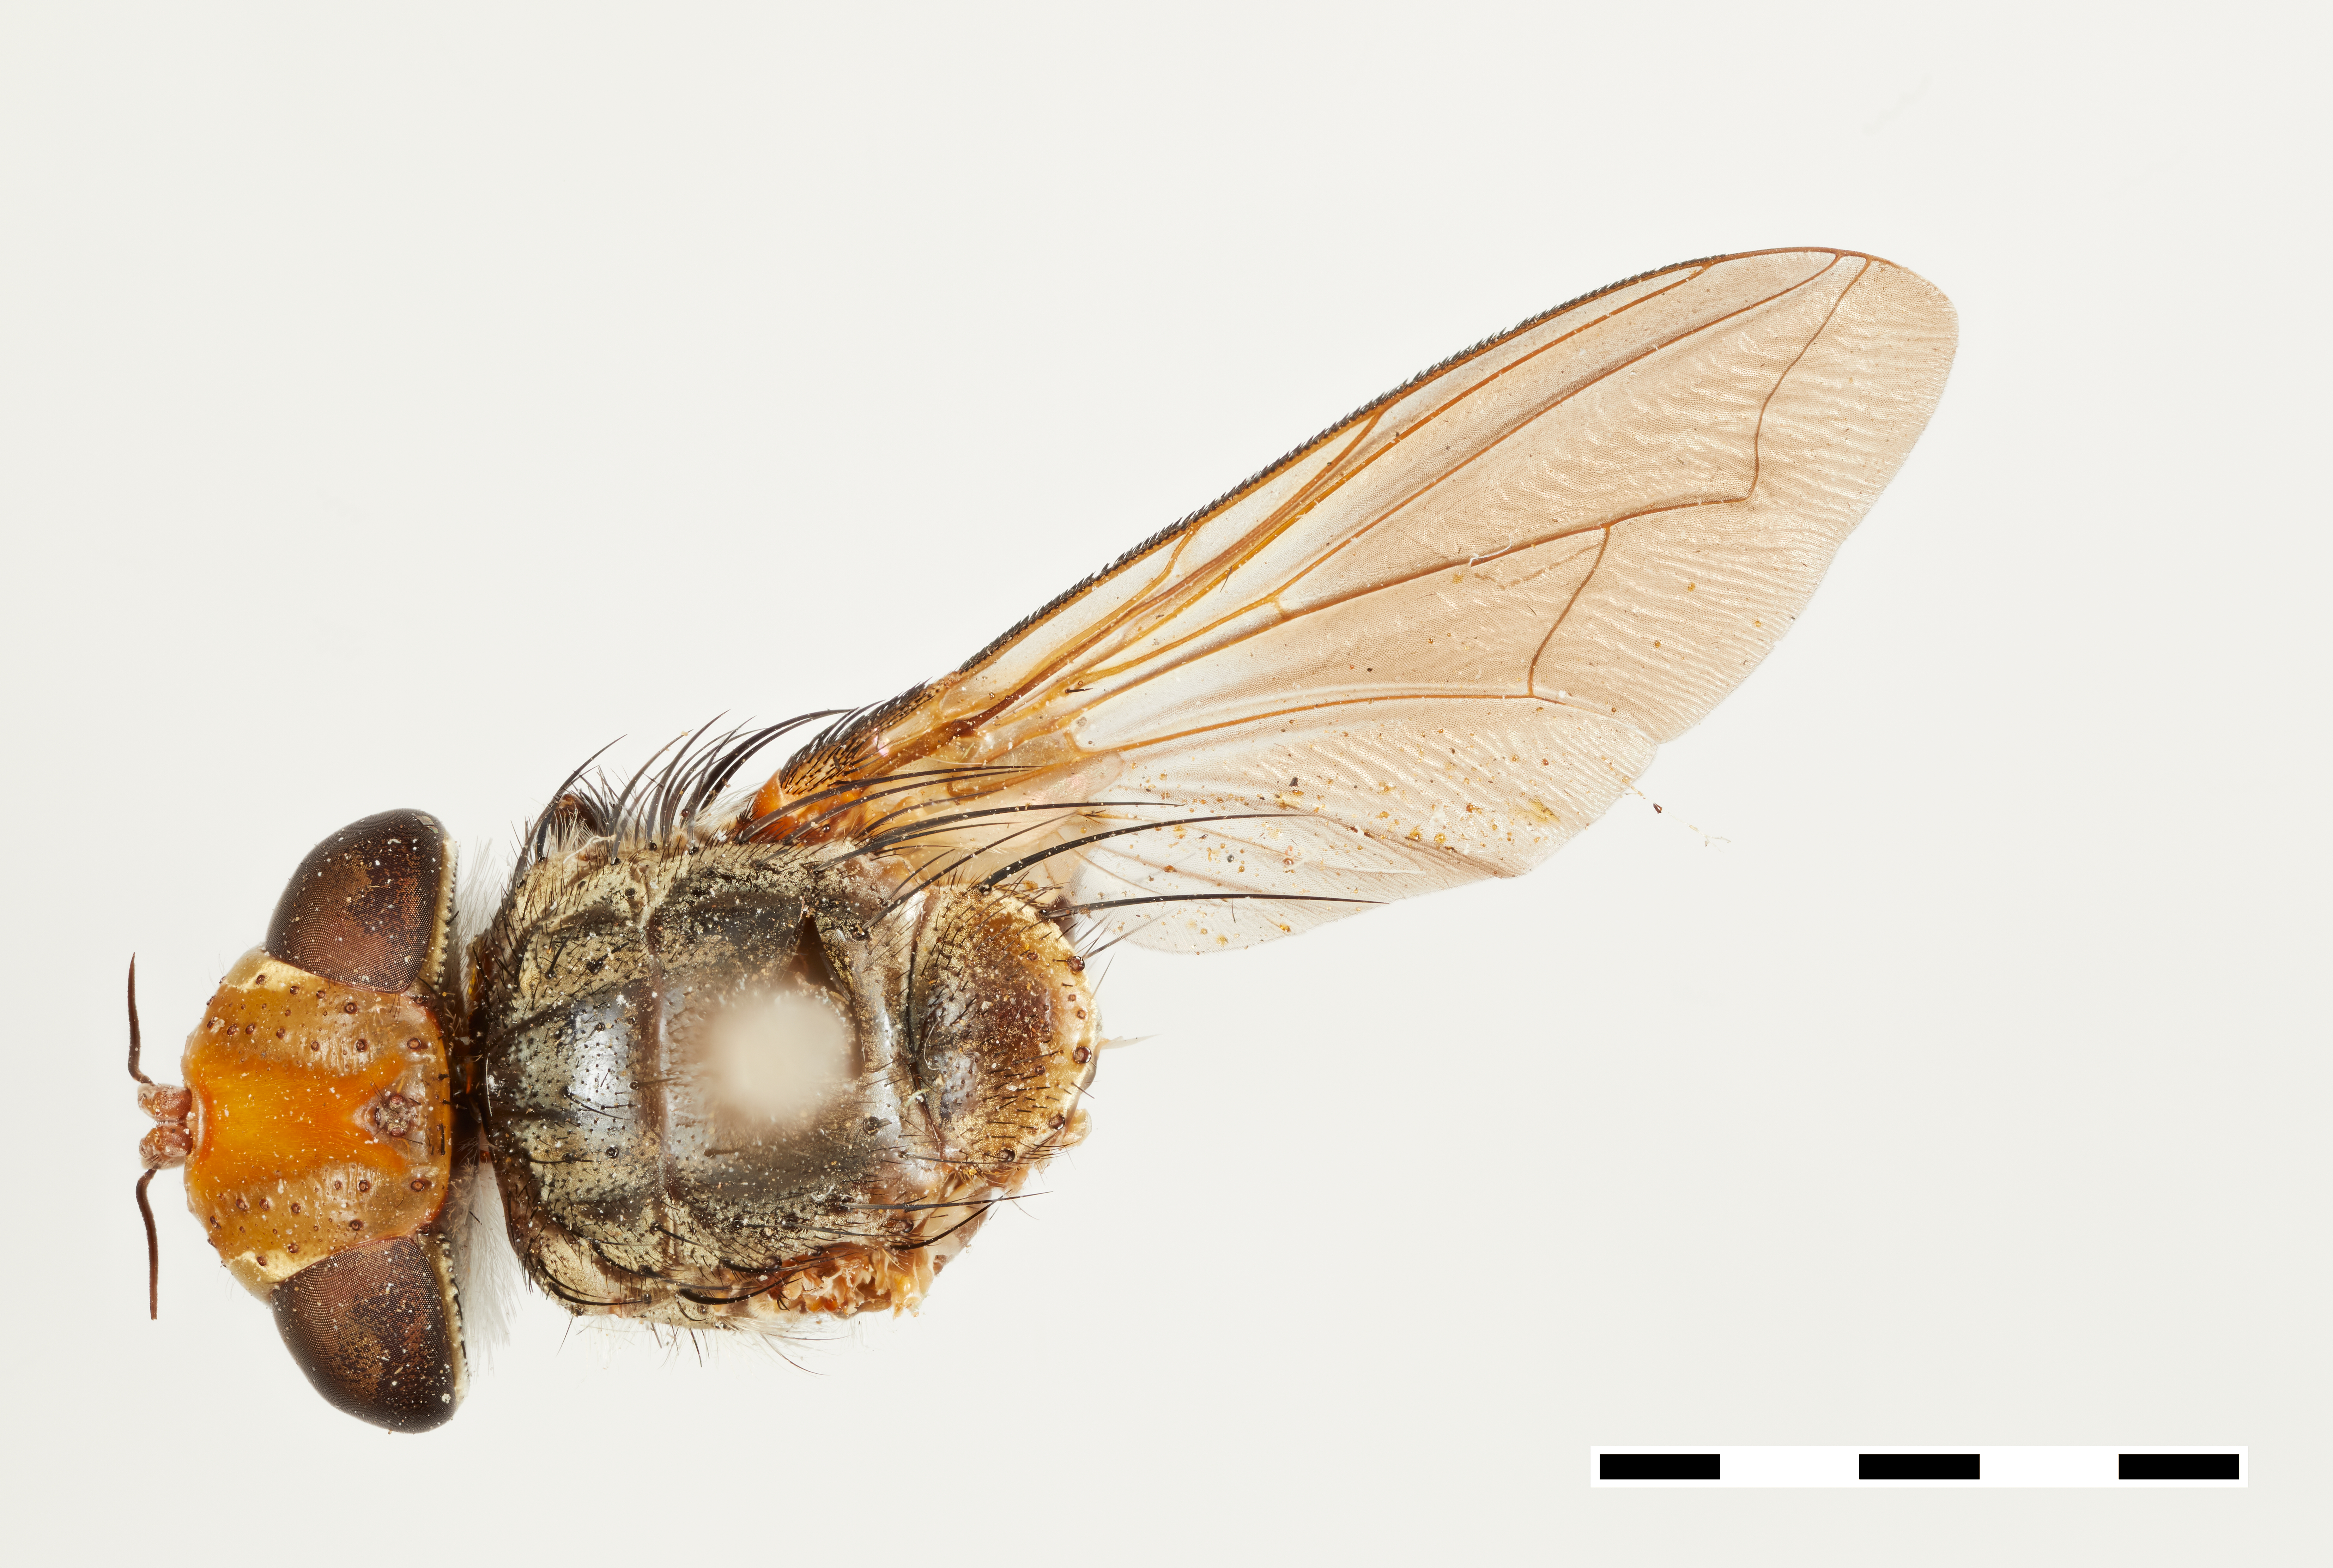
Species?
Belvosia luteola
